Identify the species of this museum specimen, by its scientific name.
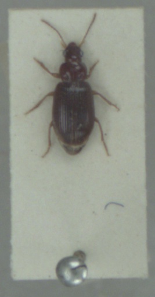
Bradycellus harpalinus
